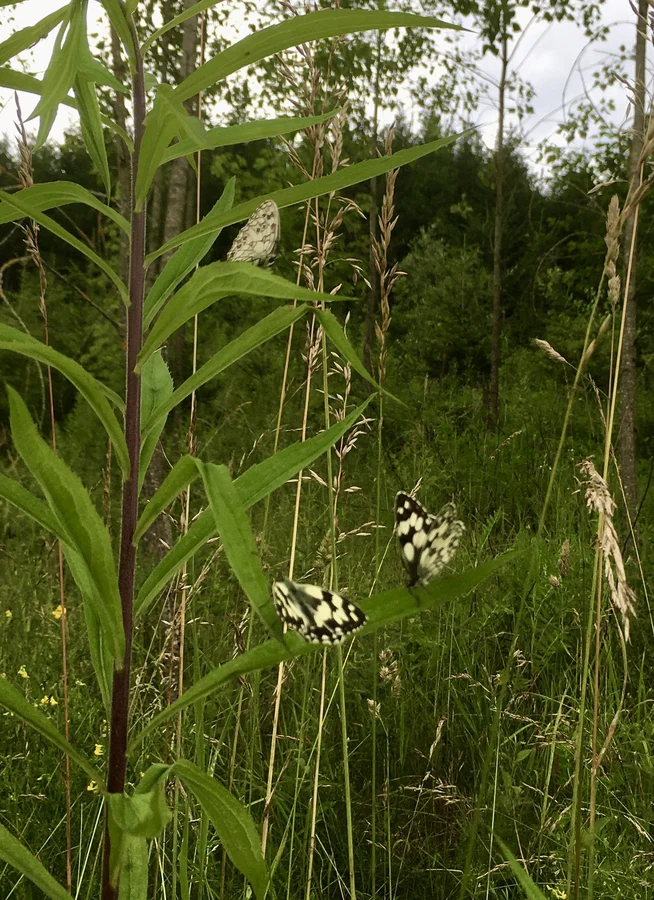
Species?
Melanargia galathea
